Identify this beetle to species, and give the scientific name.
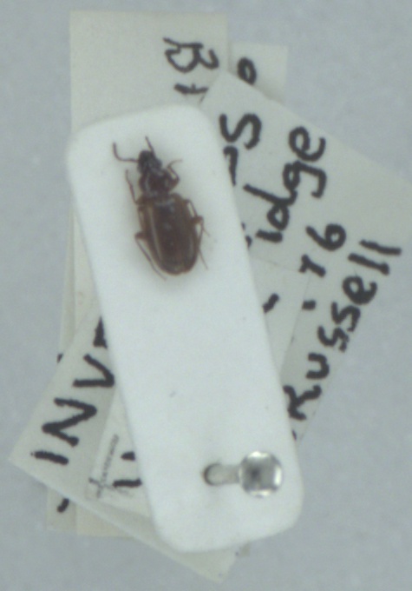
Trechus quadristriatus
